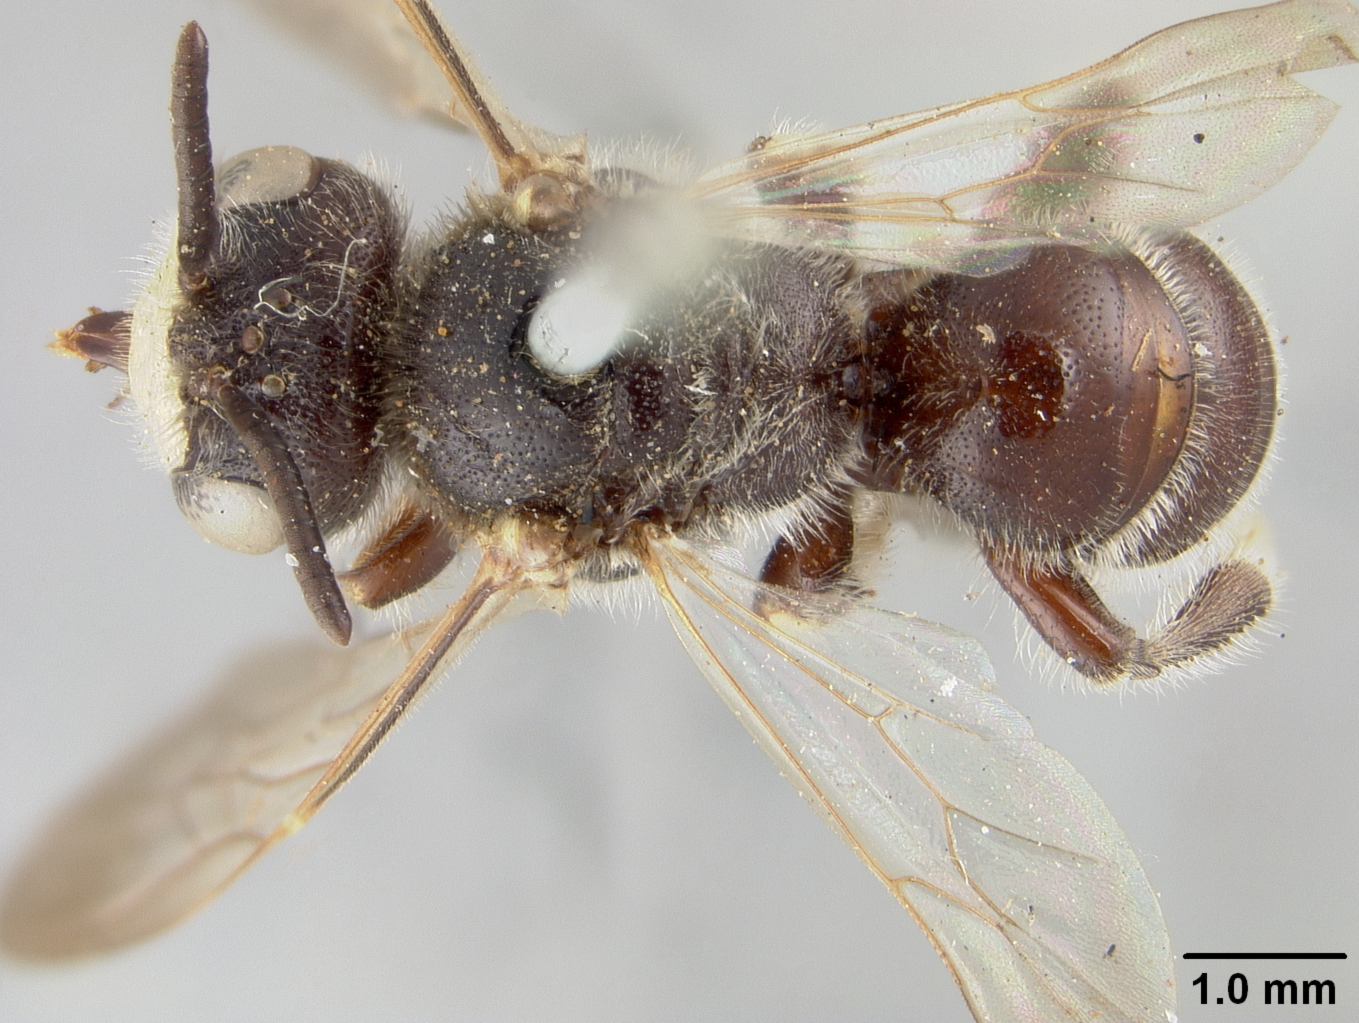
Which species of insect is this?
Protandrena asclepiadis
